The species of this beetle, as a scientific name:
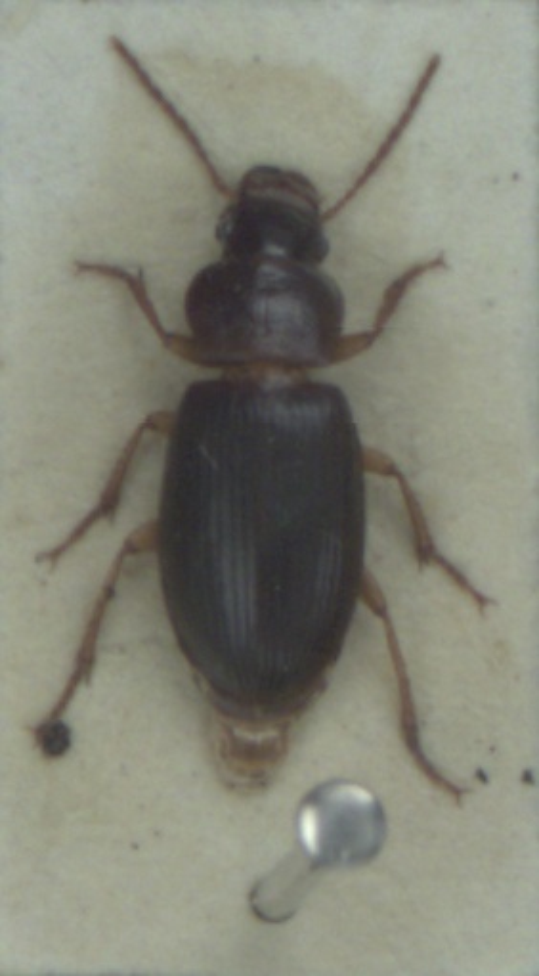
Ophonus rufibarbis
